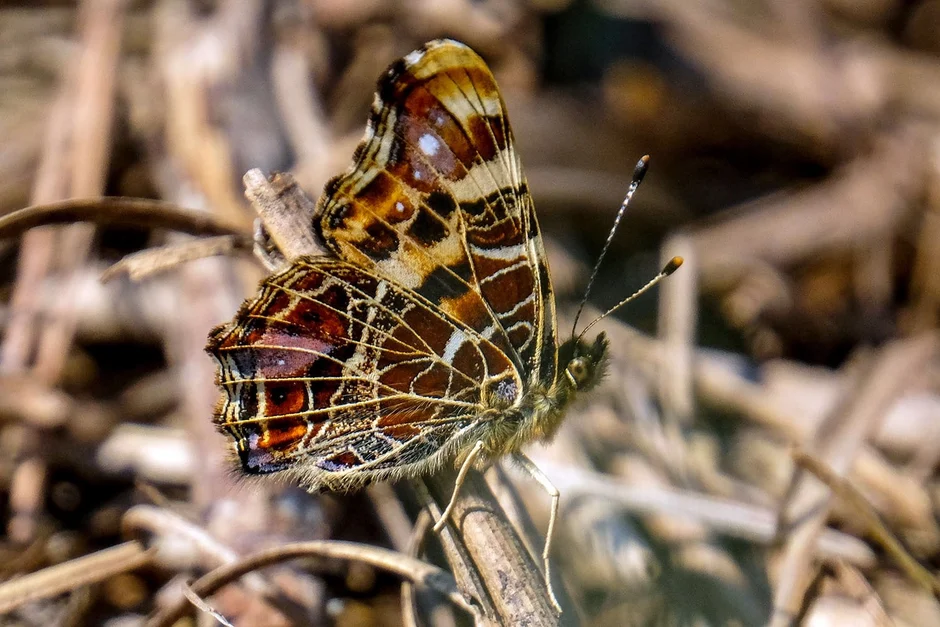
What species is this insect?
Araschnia levana
